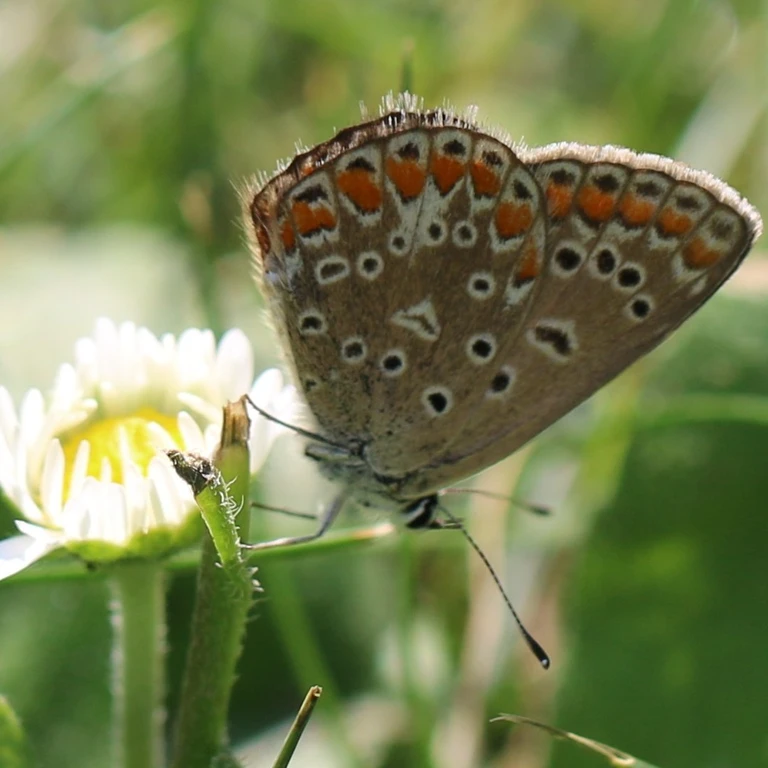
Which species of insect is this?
Polyommatus icarus
